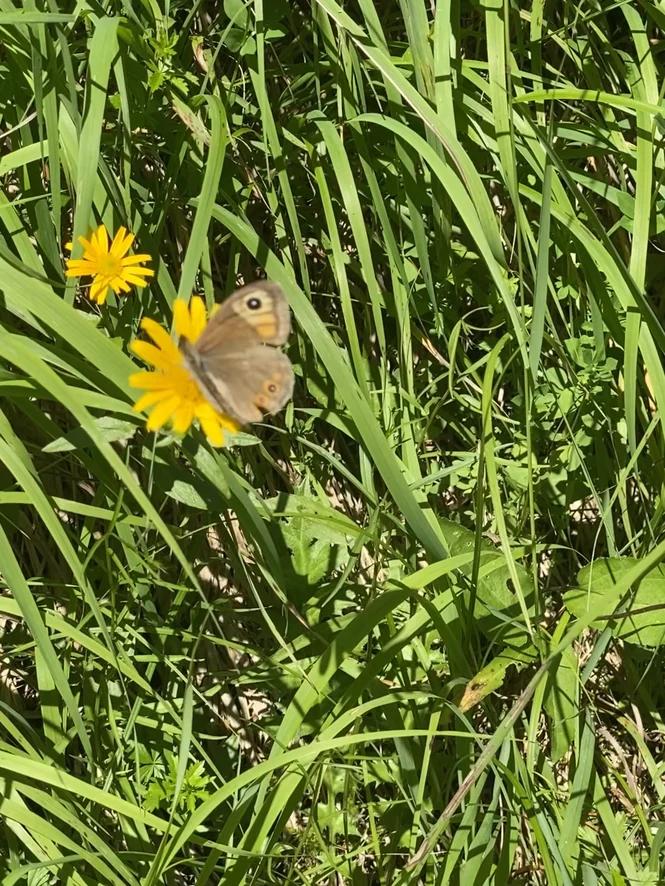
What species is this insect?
Lasiommata maera (also Pararge maera)
